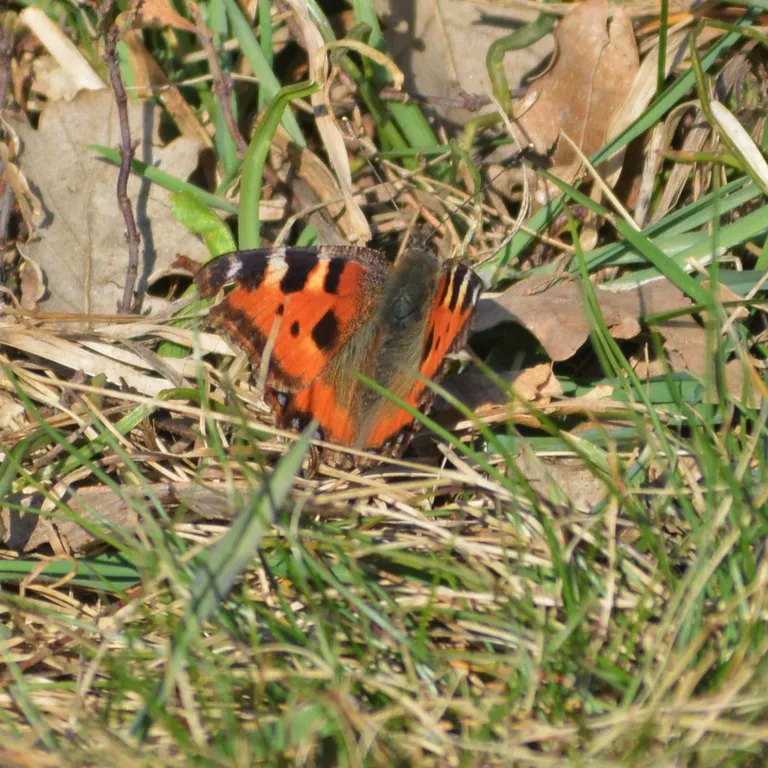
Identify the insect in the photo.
Aglais urticae
